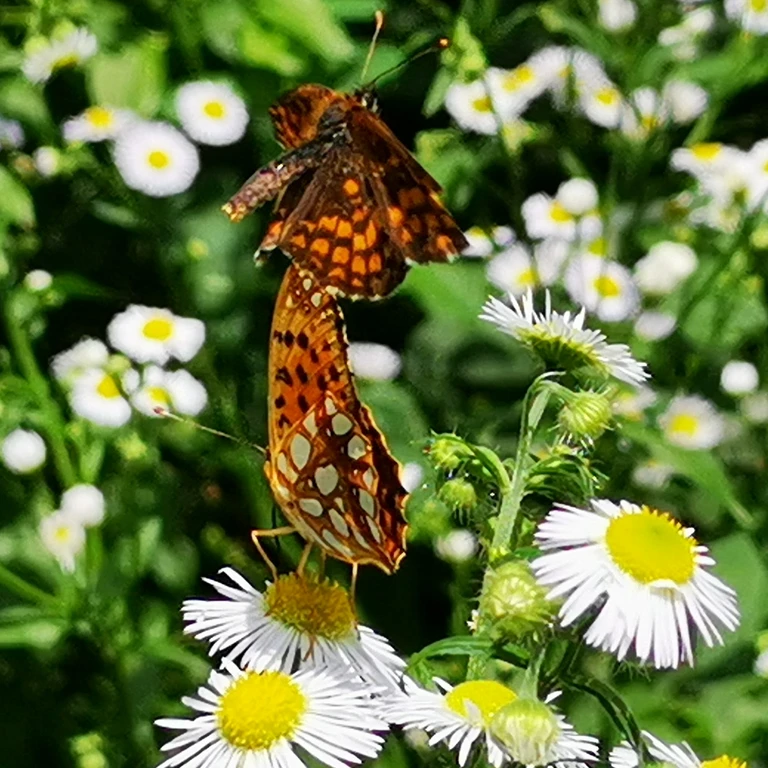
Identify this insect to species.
Issoria lathonia
